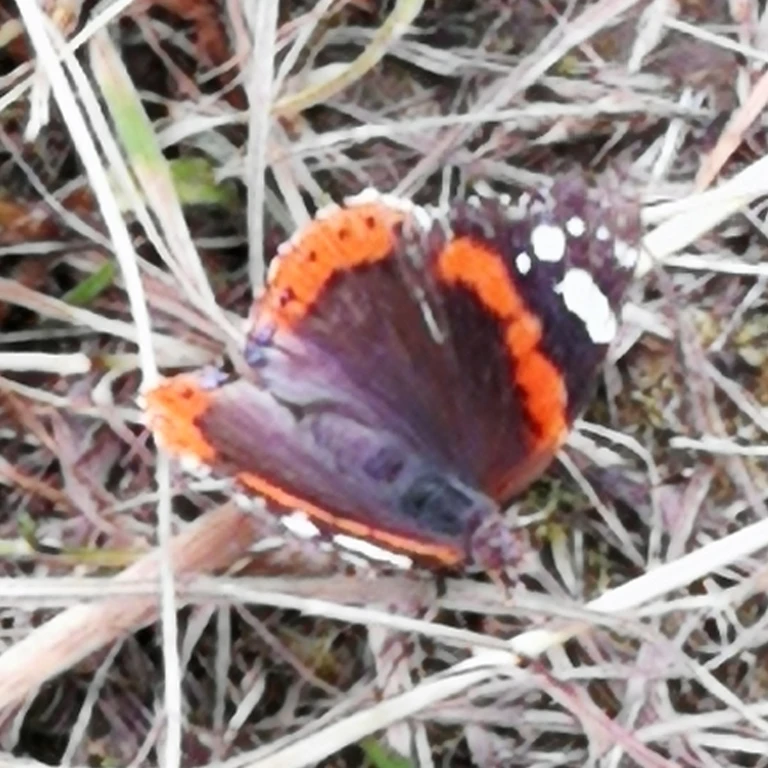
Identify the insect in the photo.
Vanessa atalanta
